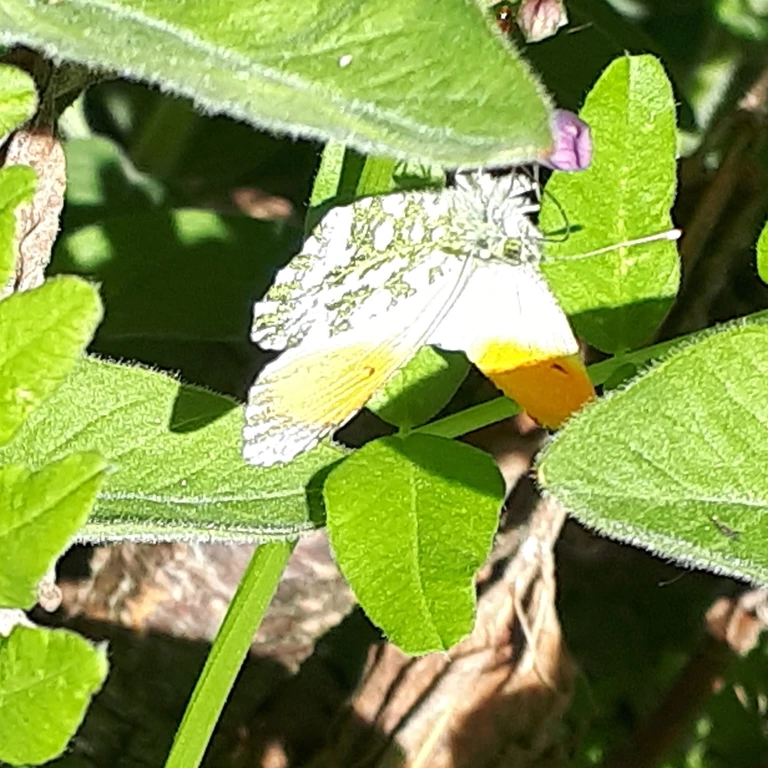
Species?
Anthocharis cardamines
